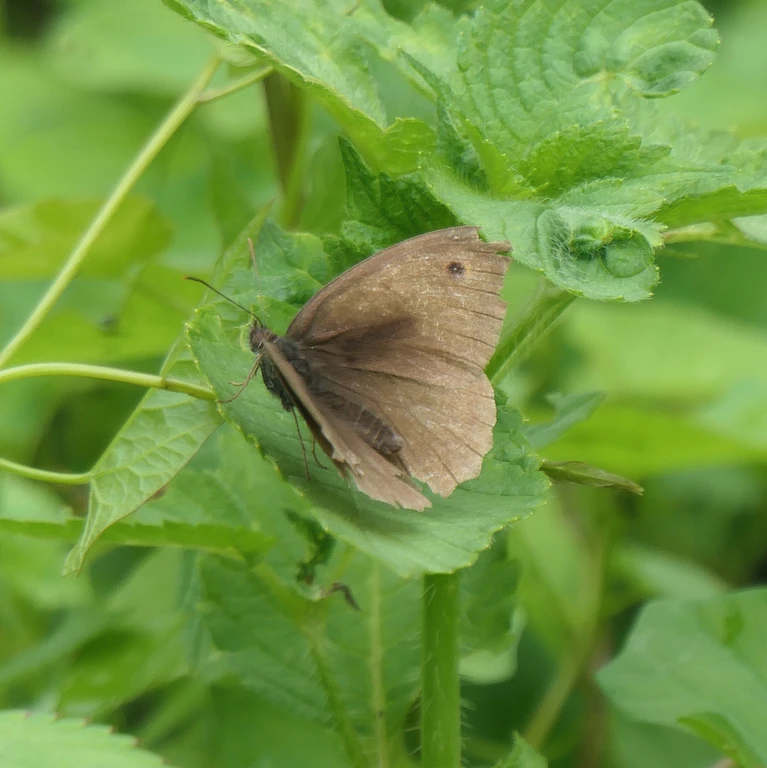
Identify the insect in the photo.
Maniola jurtina
